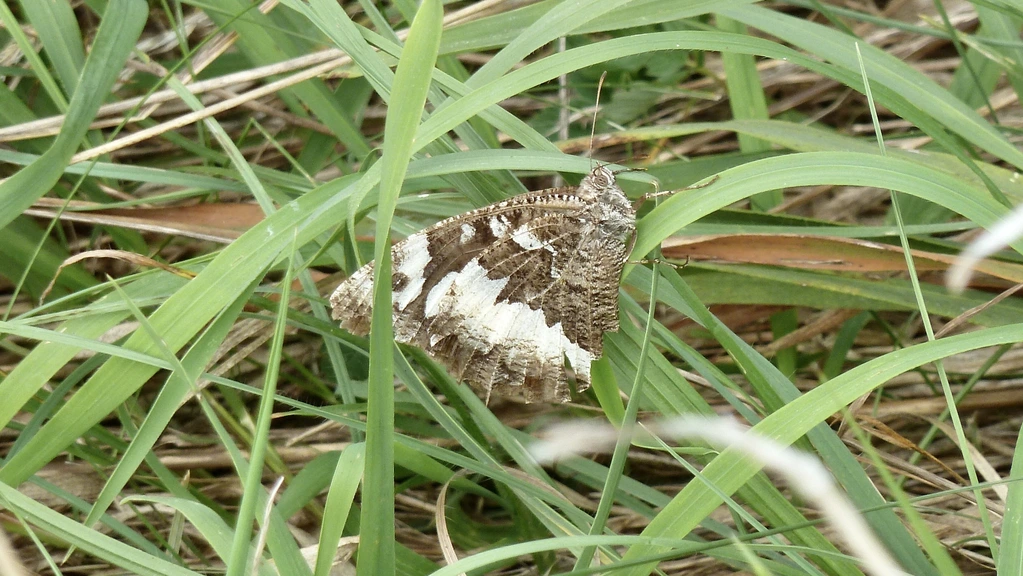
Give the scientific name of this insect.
Brintesia circe
